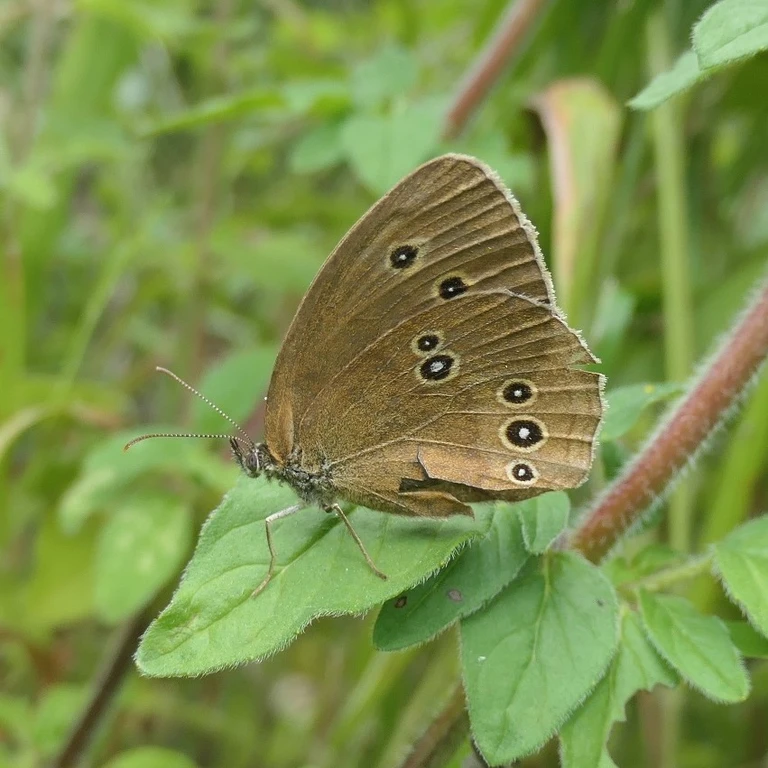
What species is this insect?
Aphantopus hyperantus
